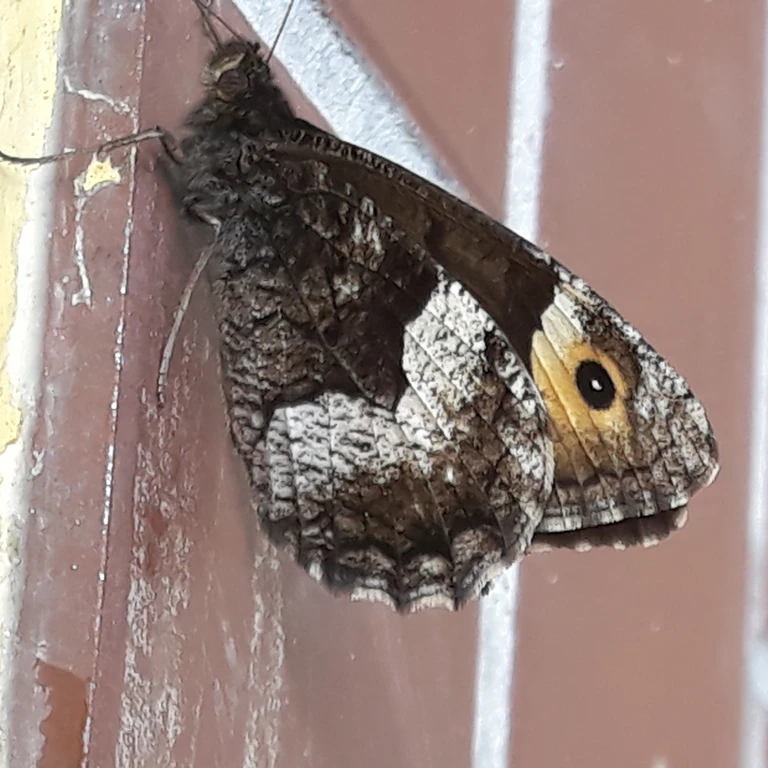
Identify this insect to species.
Hipparchia alcyone
